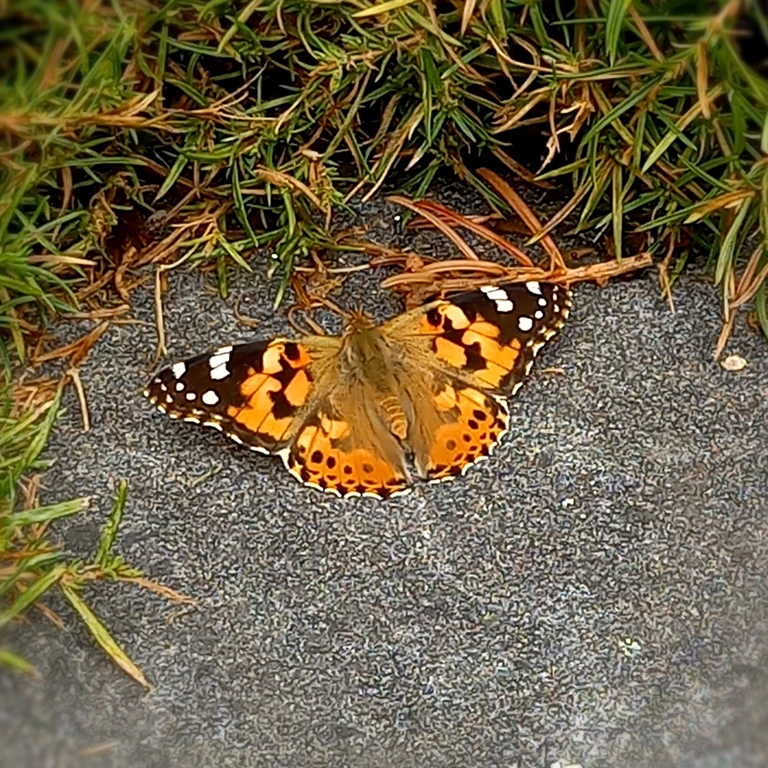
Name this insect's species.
Vanessa cardui
